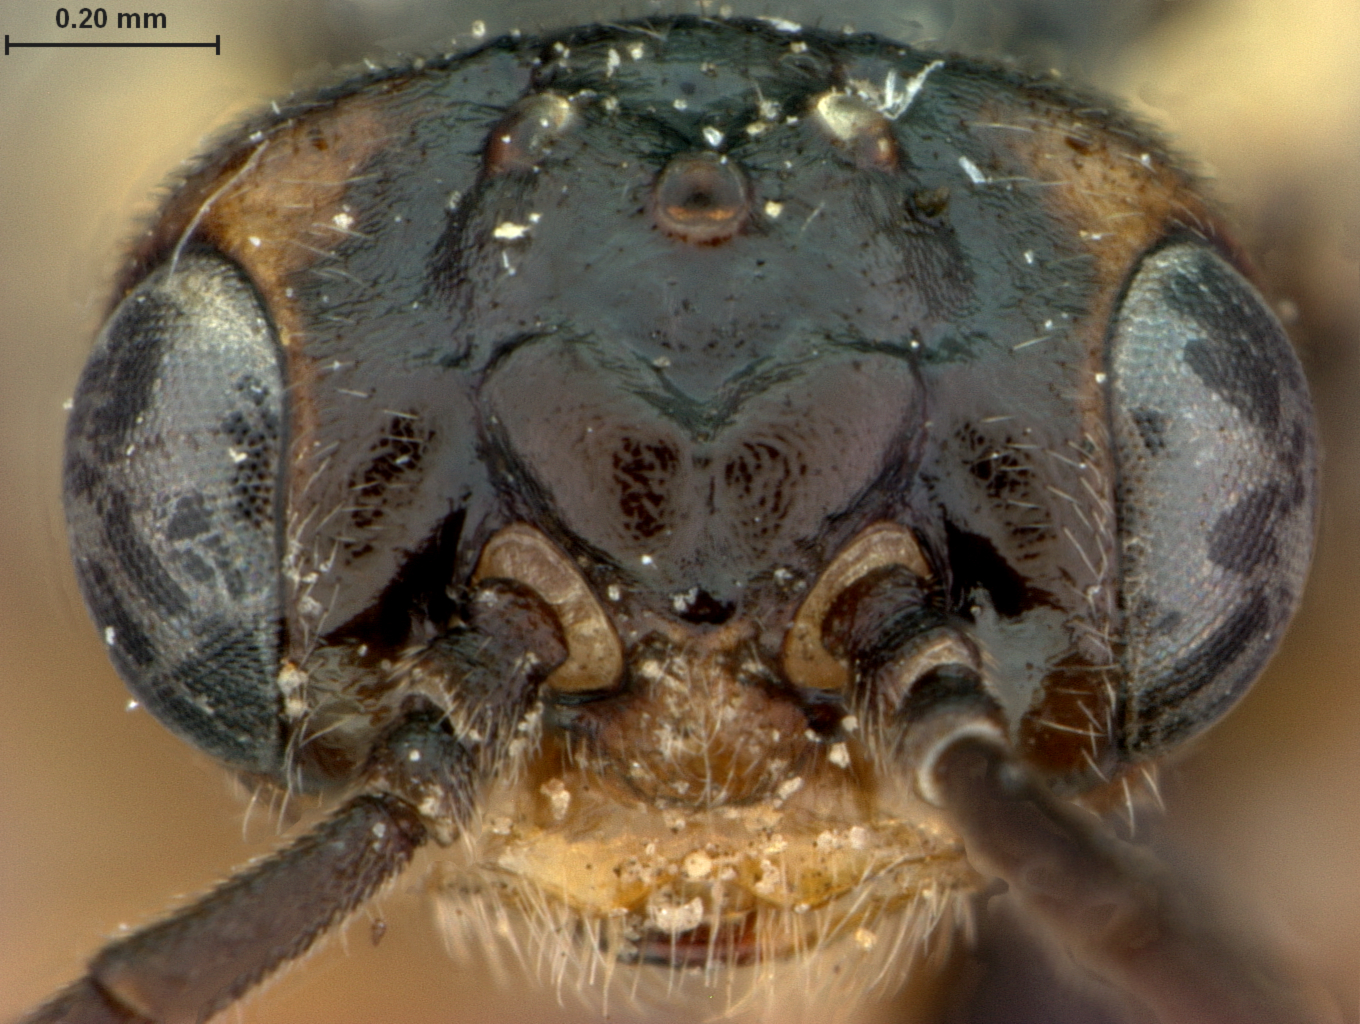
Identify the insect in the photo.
Pontania californica
